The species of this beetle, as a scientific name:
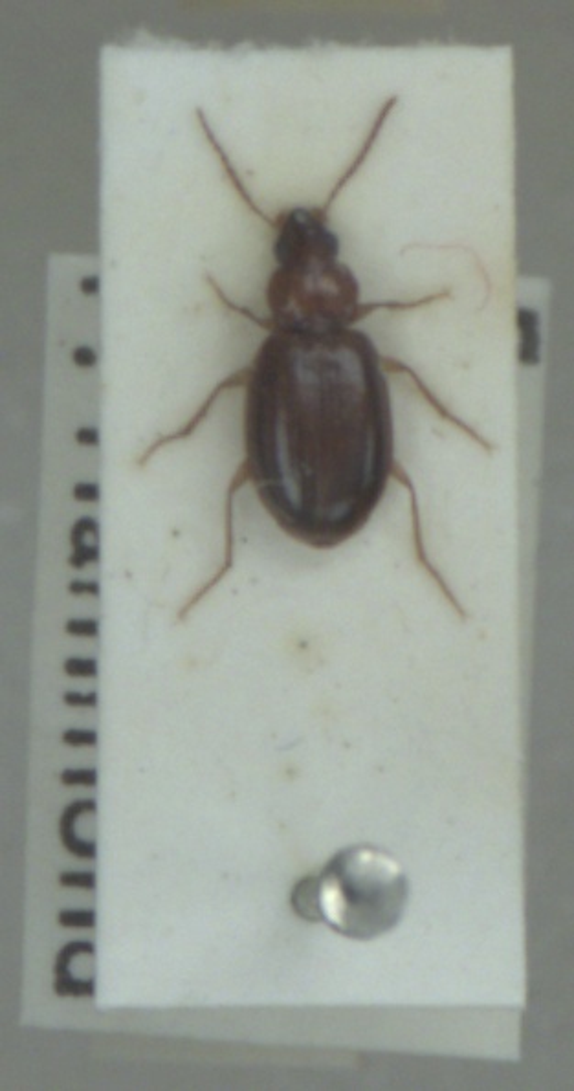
Ocys harpaloides
